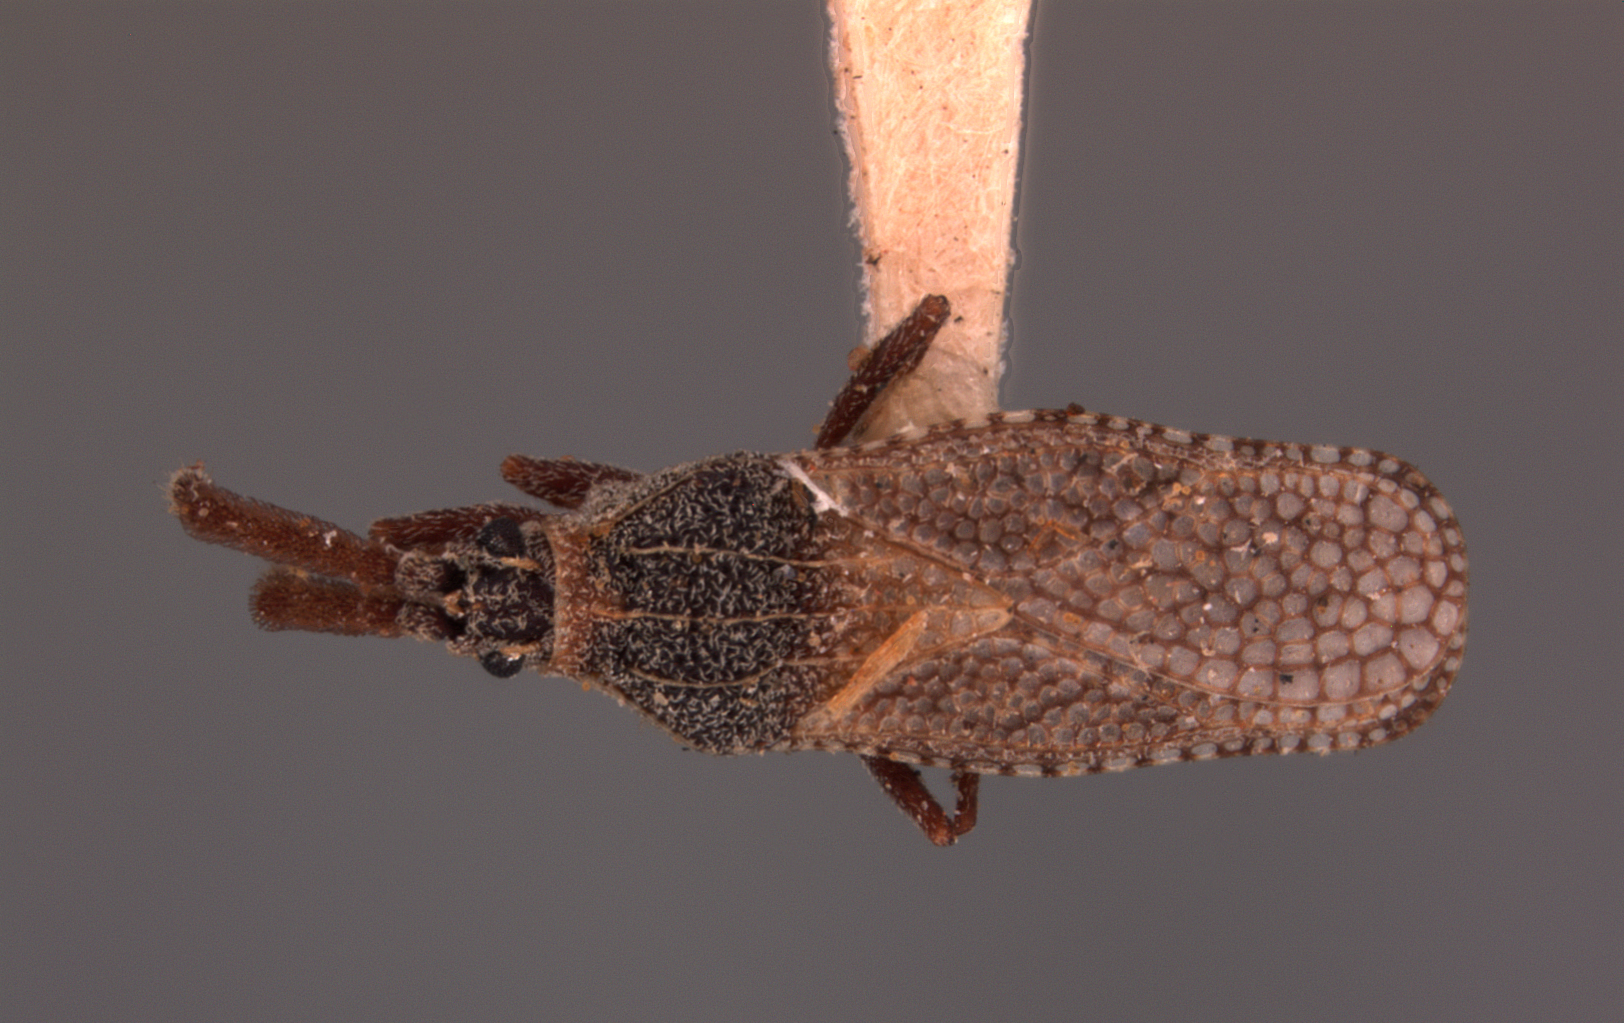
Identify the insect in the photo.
Teleonemia schwarzi
